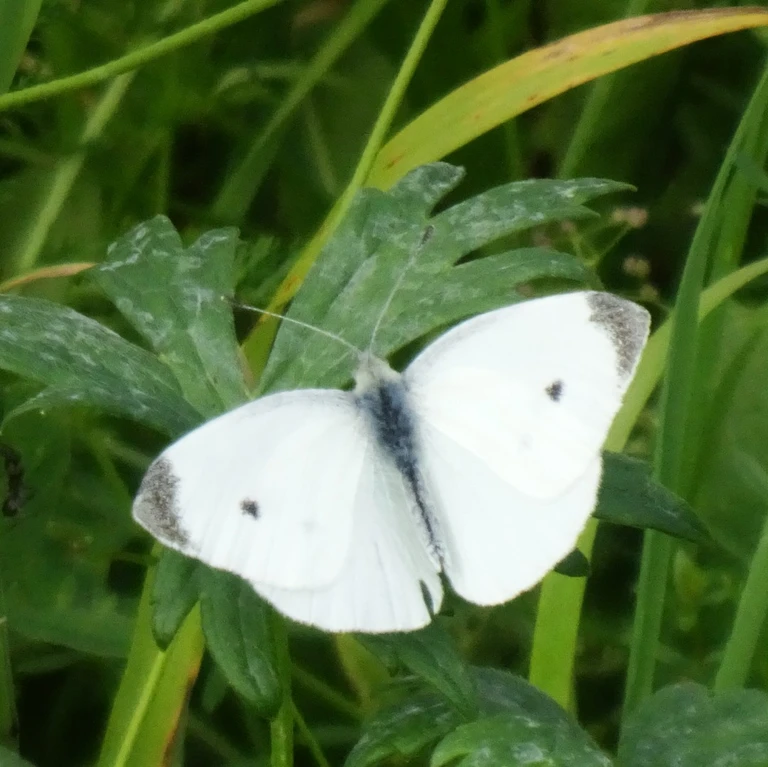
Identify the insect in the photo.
Pieris rapae
